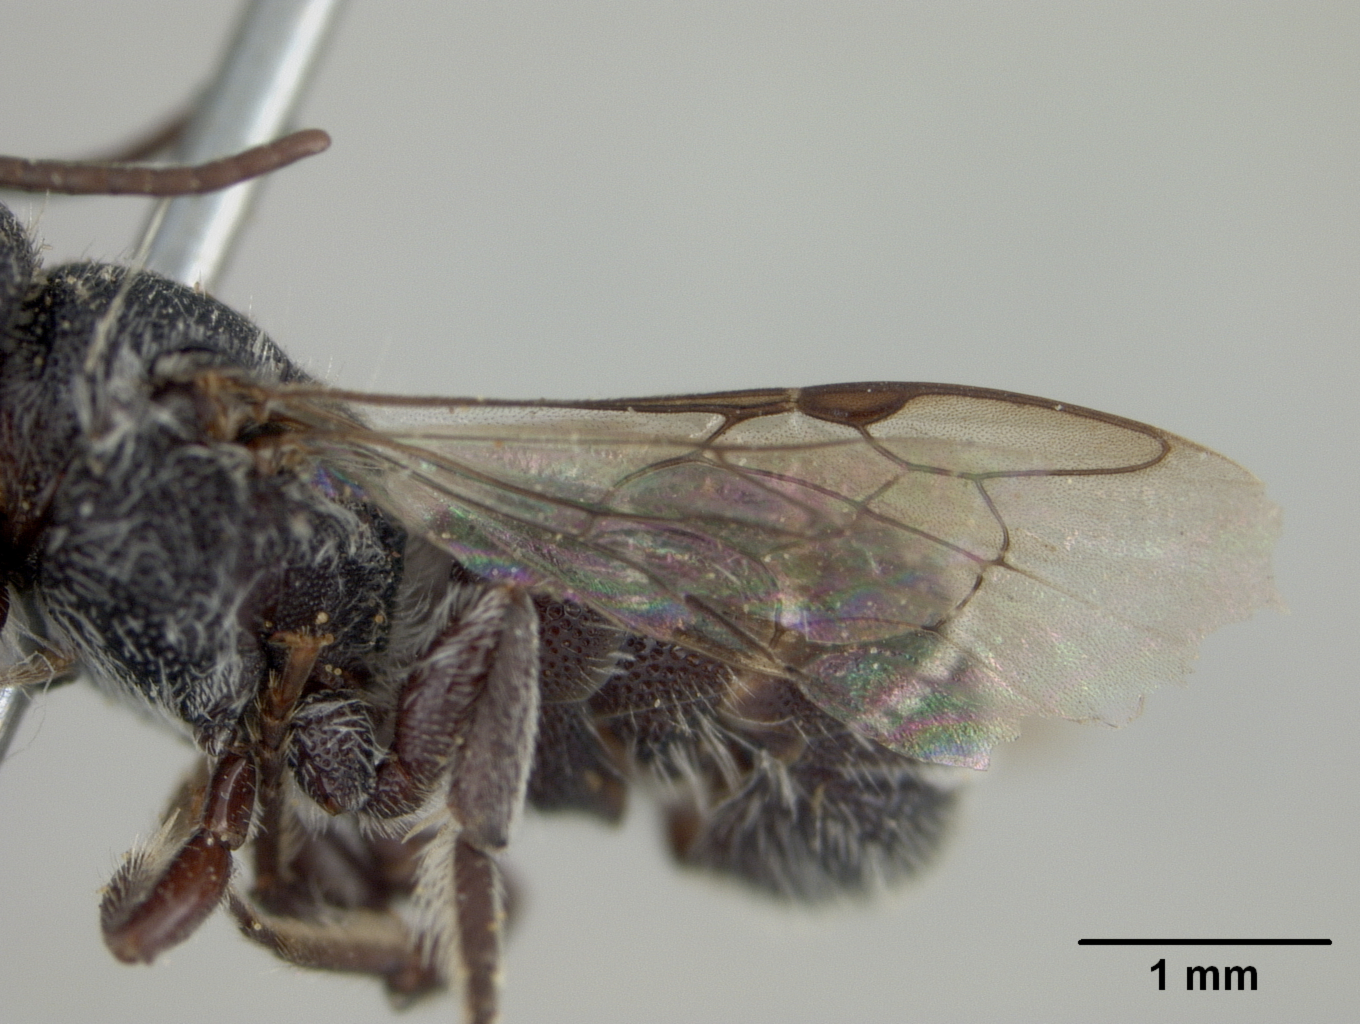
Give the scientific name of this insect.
Heriades crucifera
